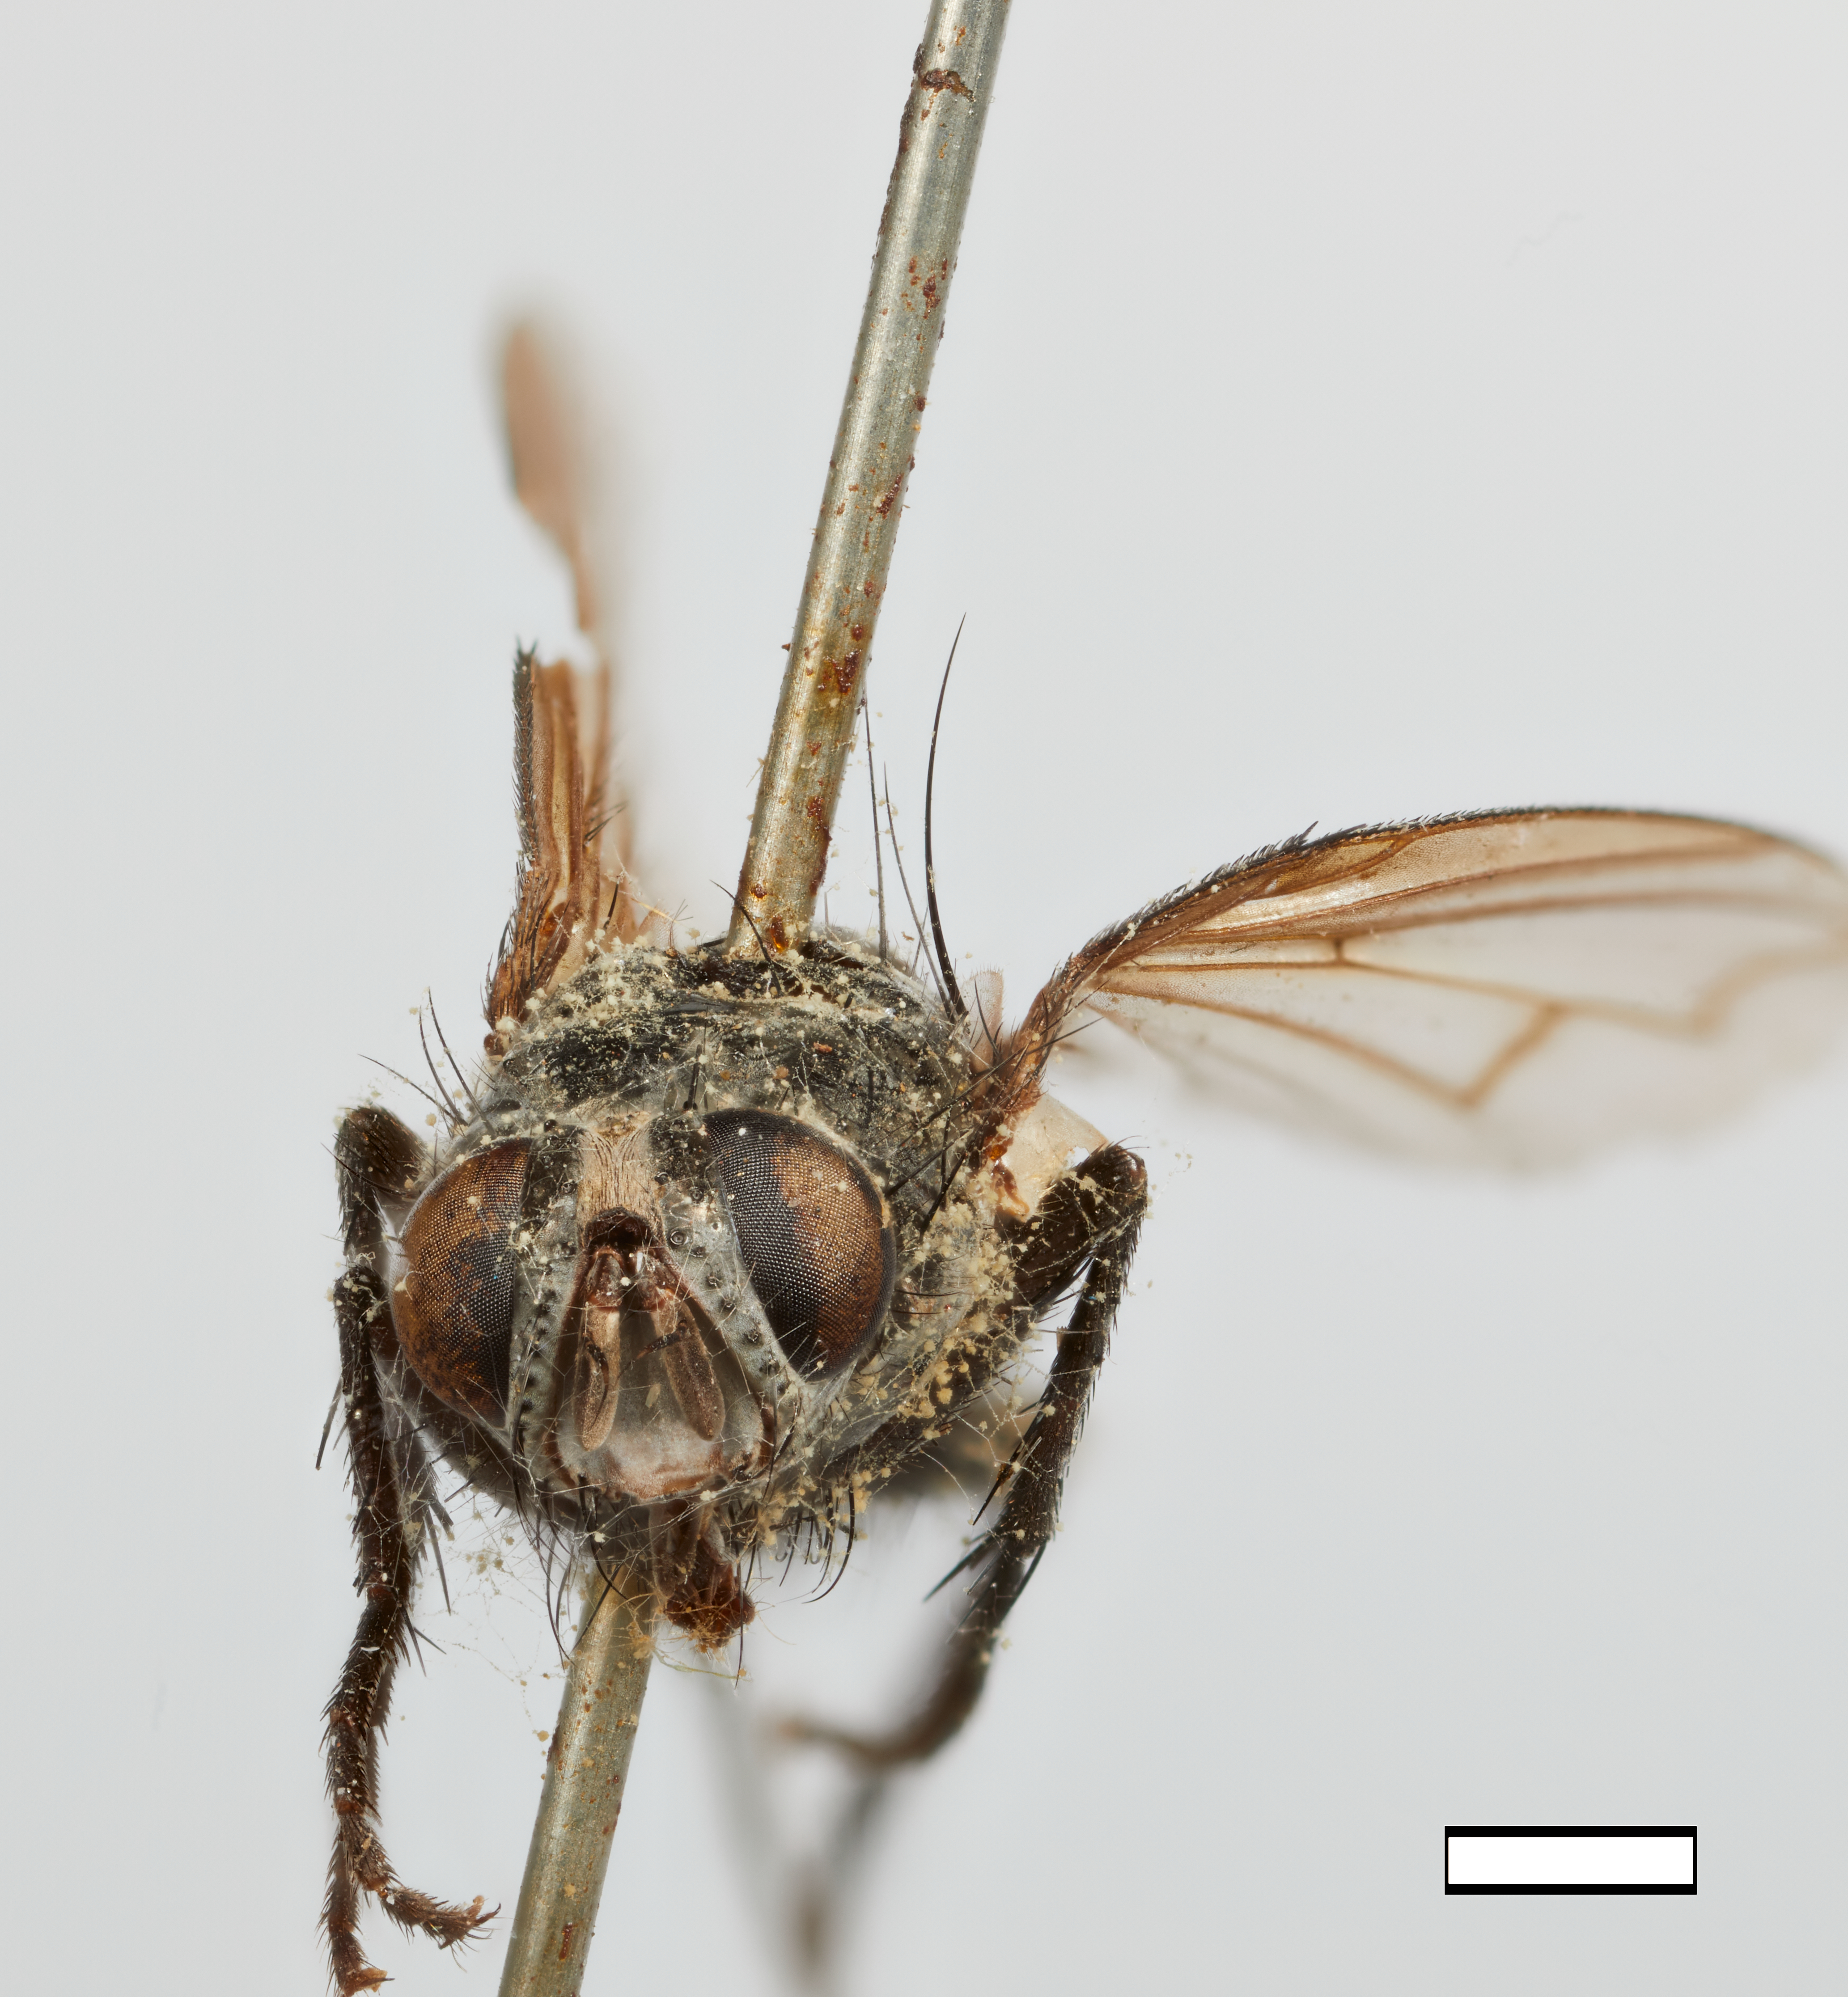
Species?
Prophorichaeta philippina
